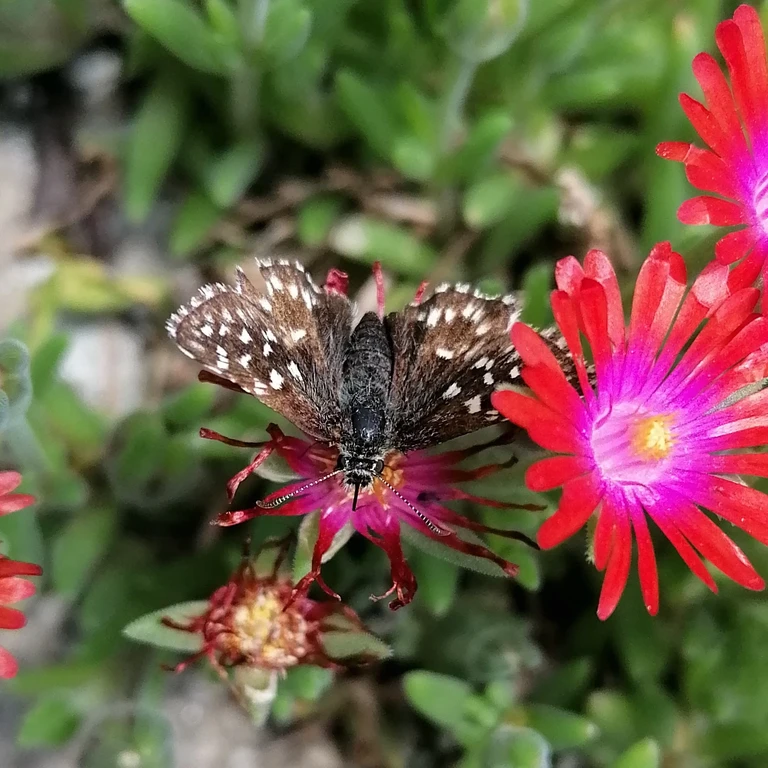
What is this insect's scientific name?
Pyrgus malvae
